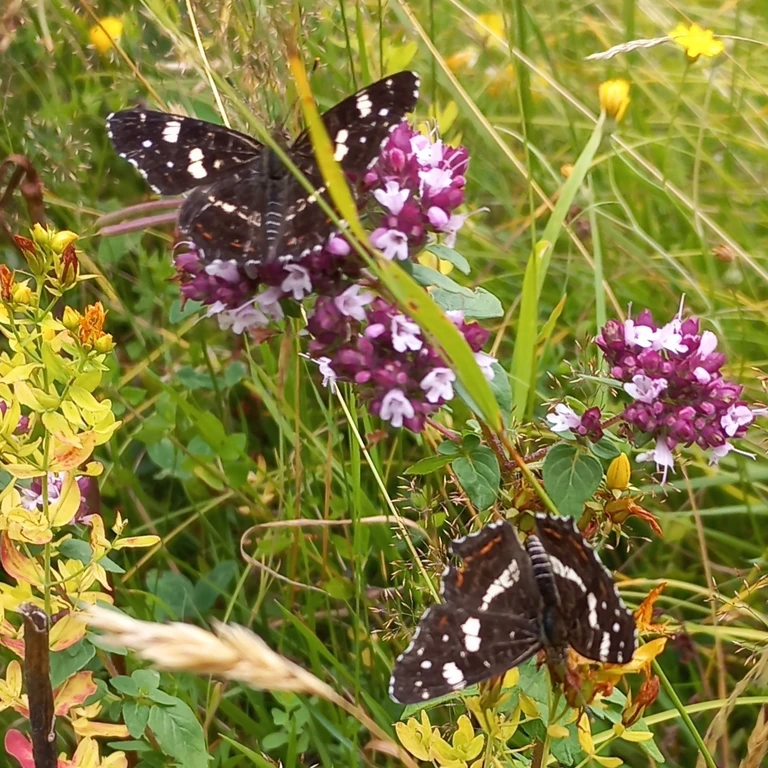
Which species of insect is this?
Araschnia levana
